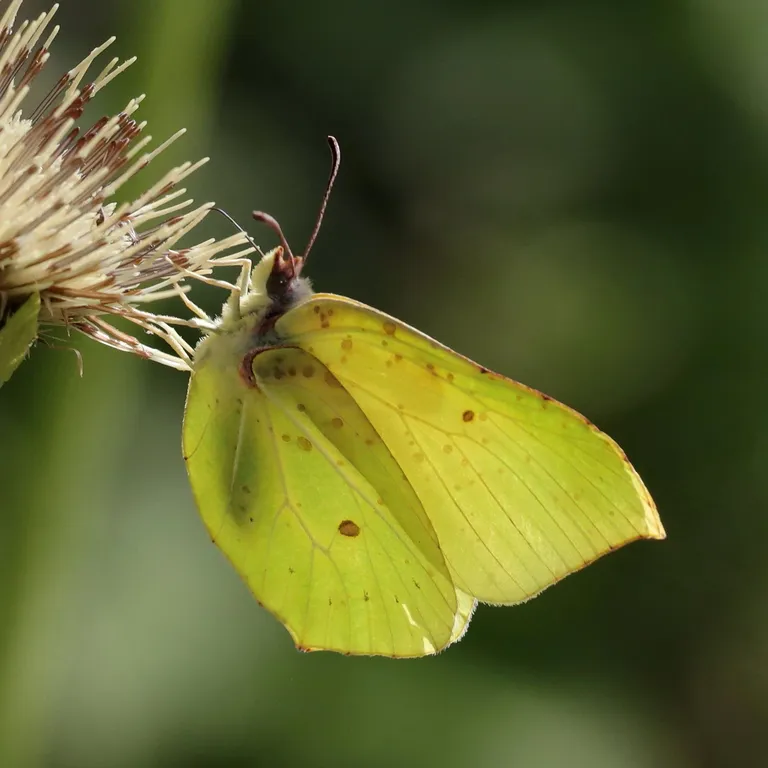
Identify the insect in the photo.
Gonepteryx rhamni
